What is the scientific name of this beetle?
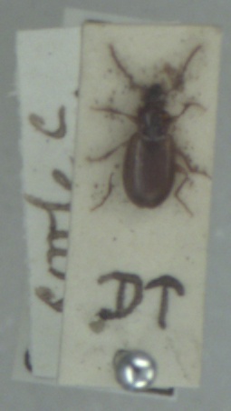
Trechus quadristriatus
